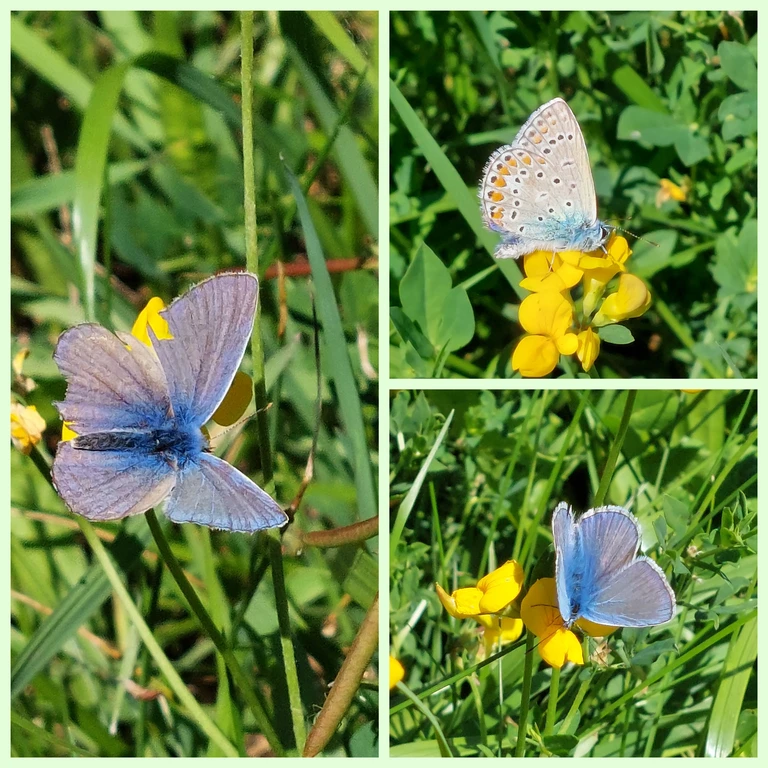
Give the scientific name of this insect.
Polyommatus icarus
